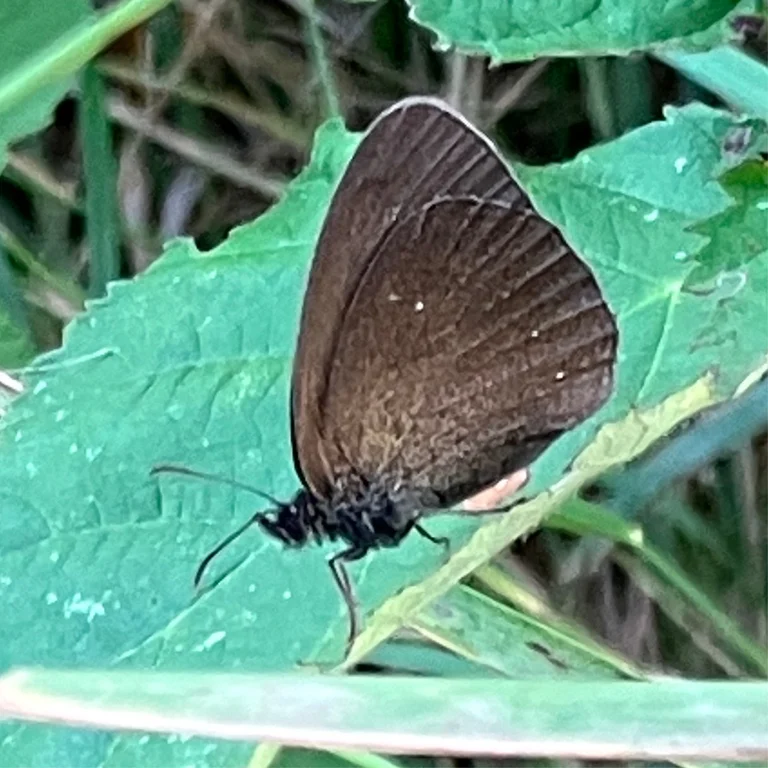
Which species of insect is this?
Aphantopus hyperantus
